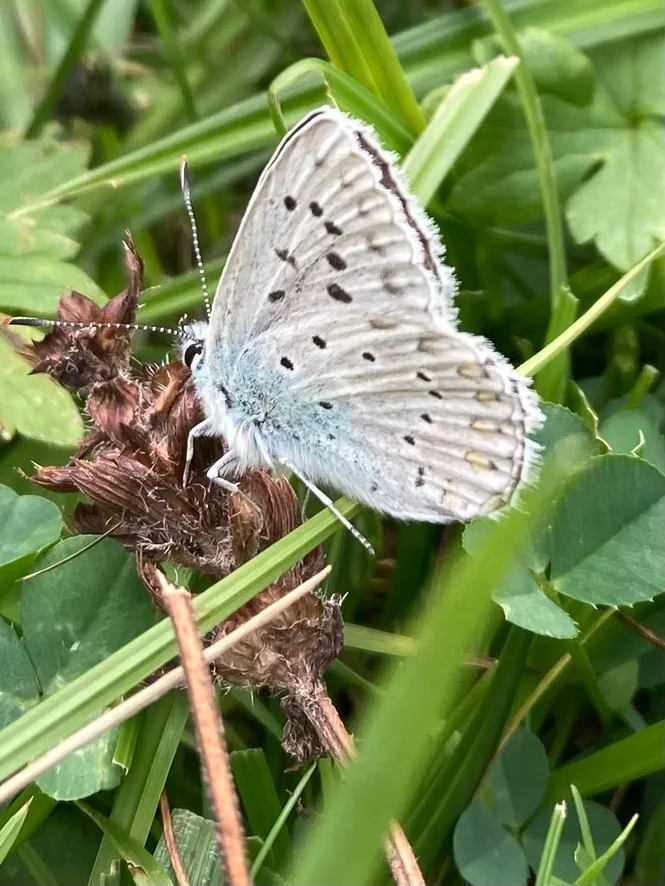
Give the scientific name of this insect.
Lysandra coridon
